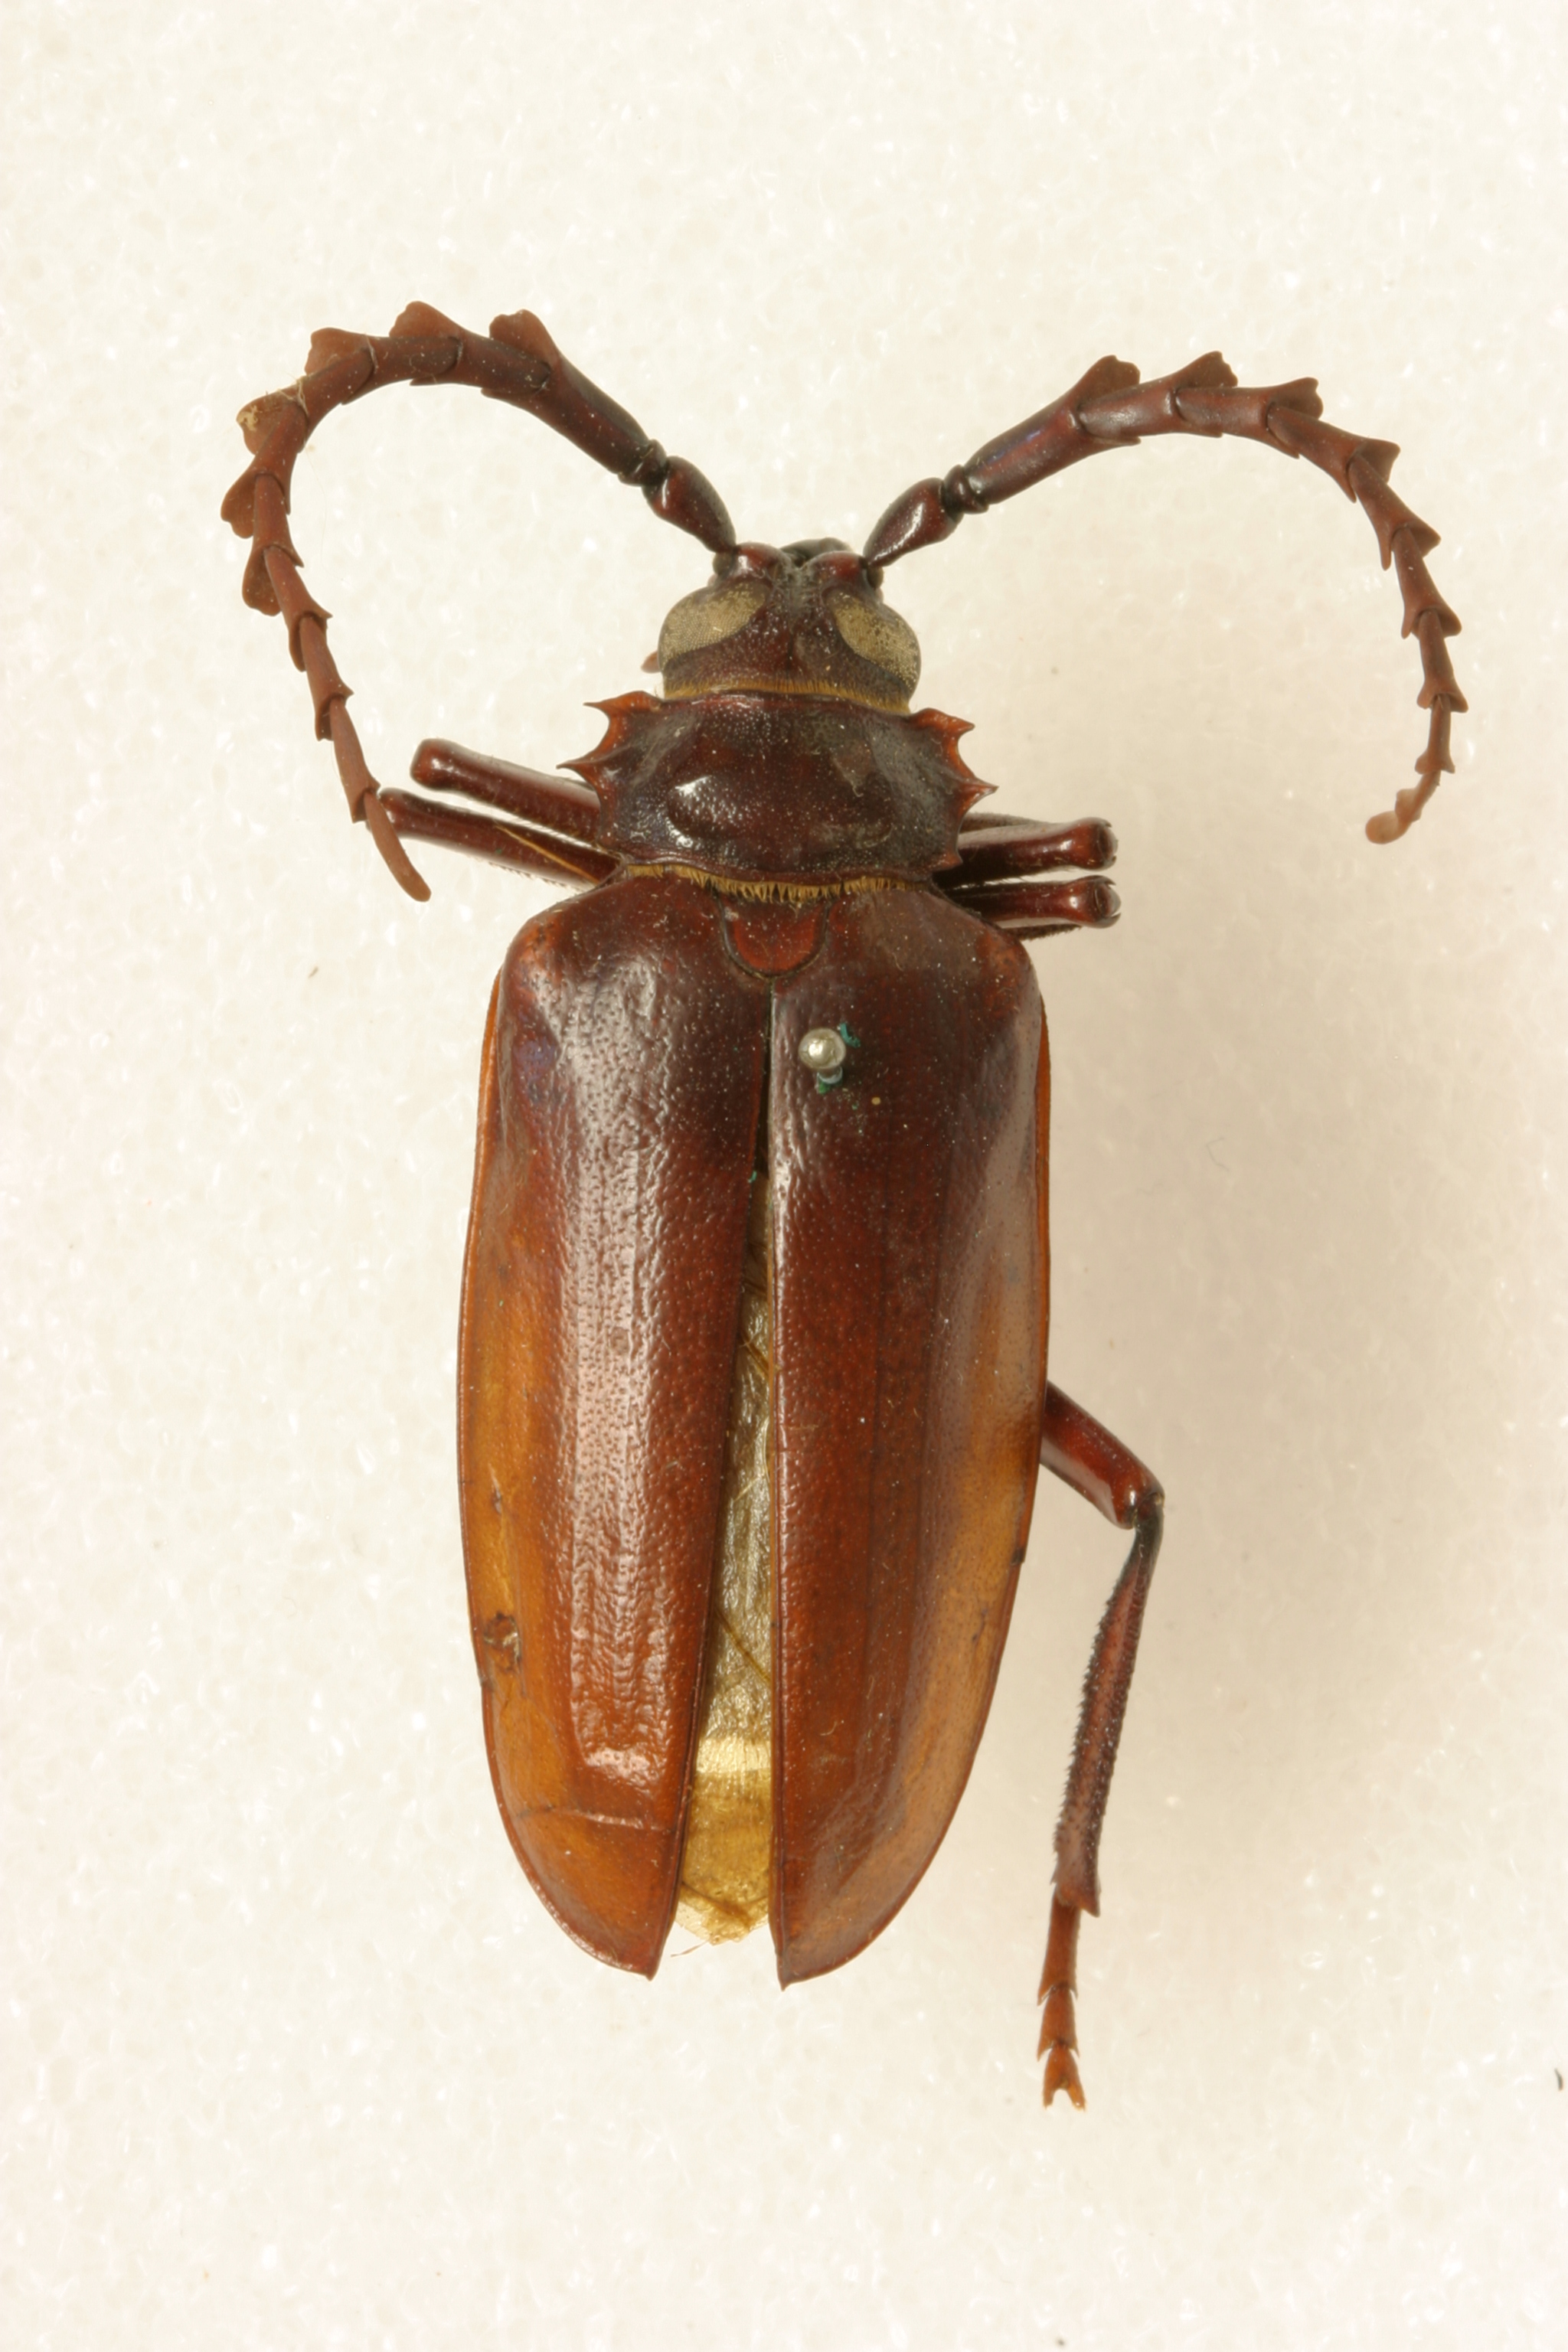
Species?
Prionus fissifrons (also Prionus californicus)
